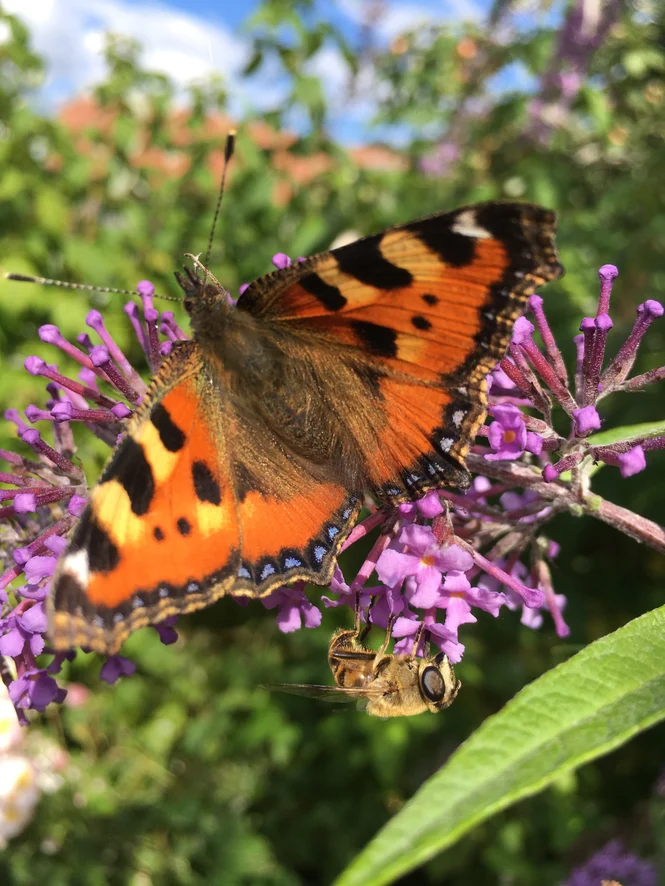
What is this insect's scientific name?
Aglais urticae
